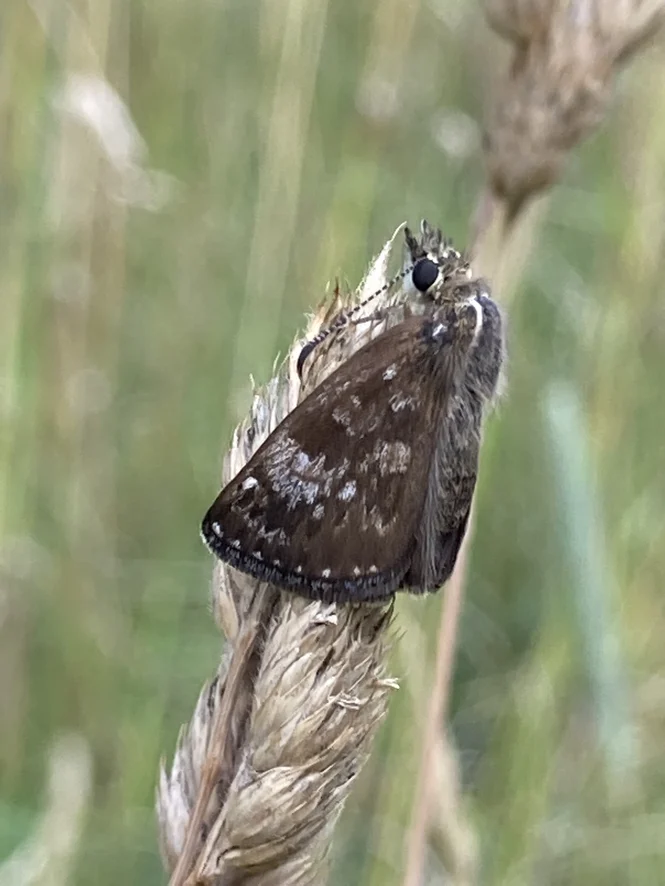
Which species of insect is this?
Erynnis tages
